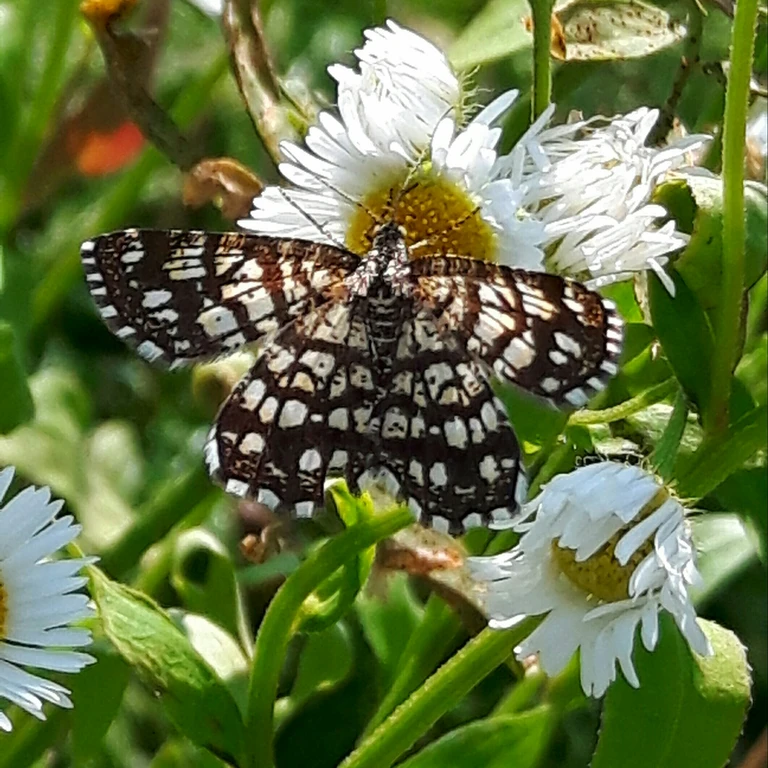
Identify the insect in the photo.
Chiasmia clathrata
